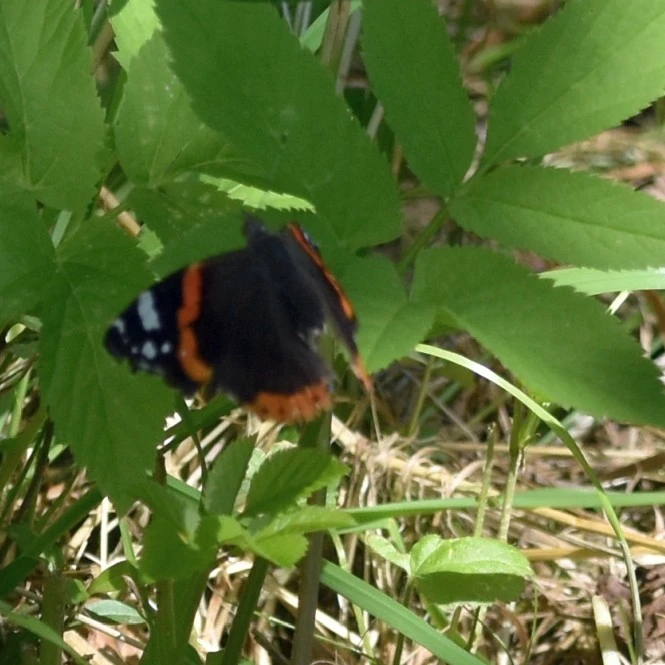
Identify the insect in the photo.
Vanessa atalanta
